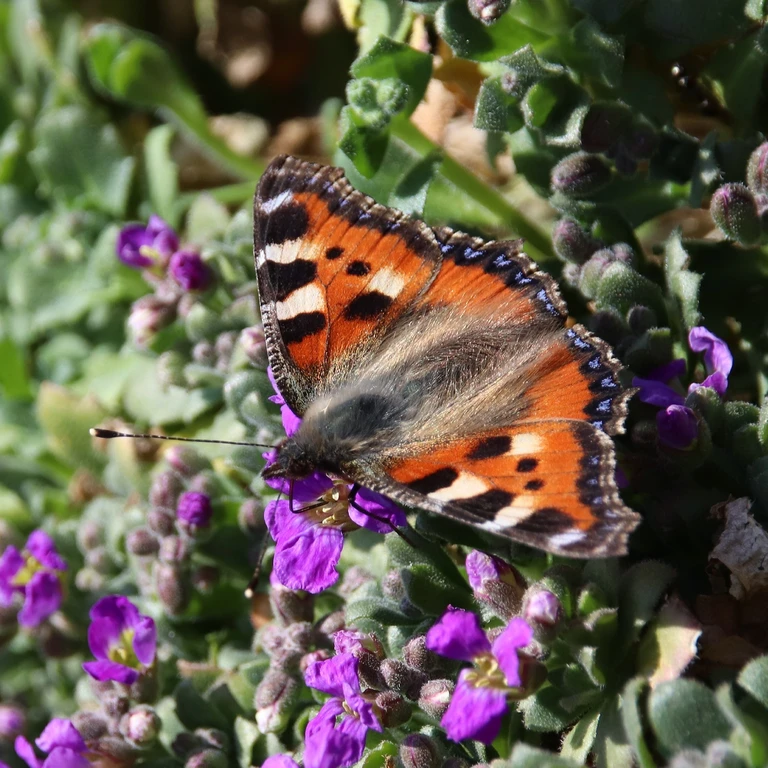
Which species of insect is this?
Aglais urticae
